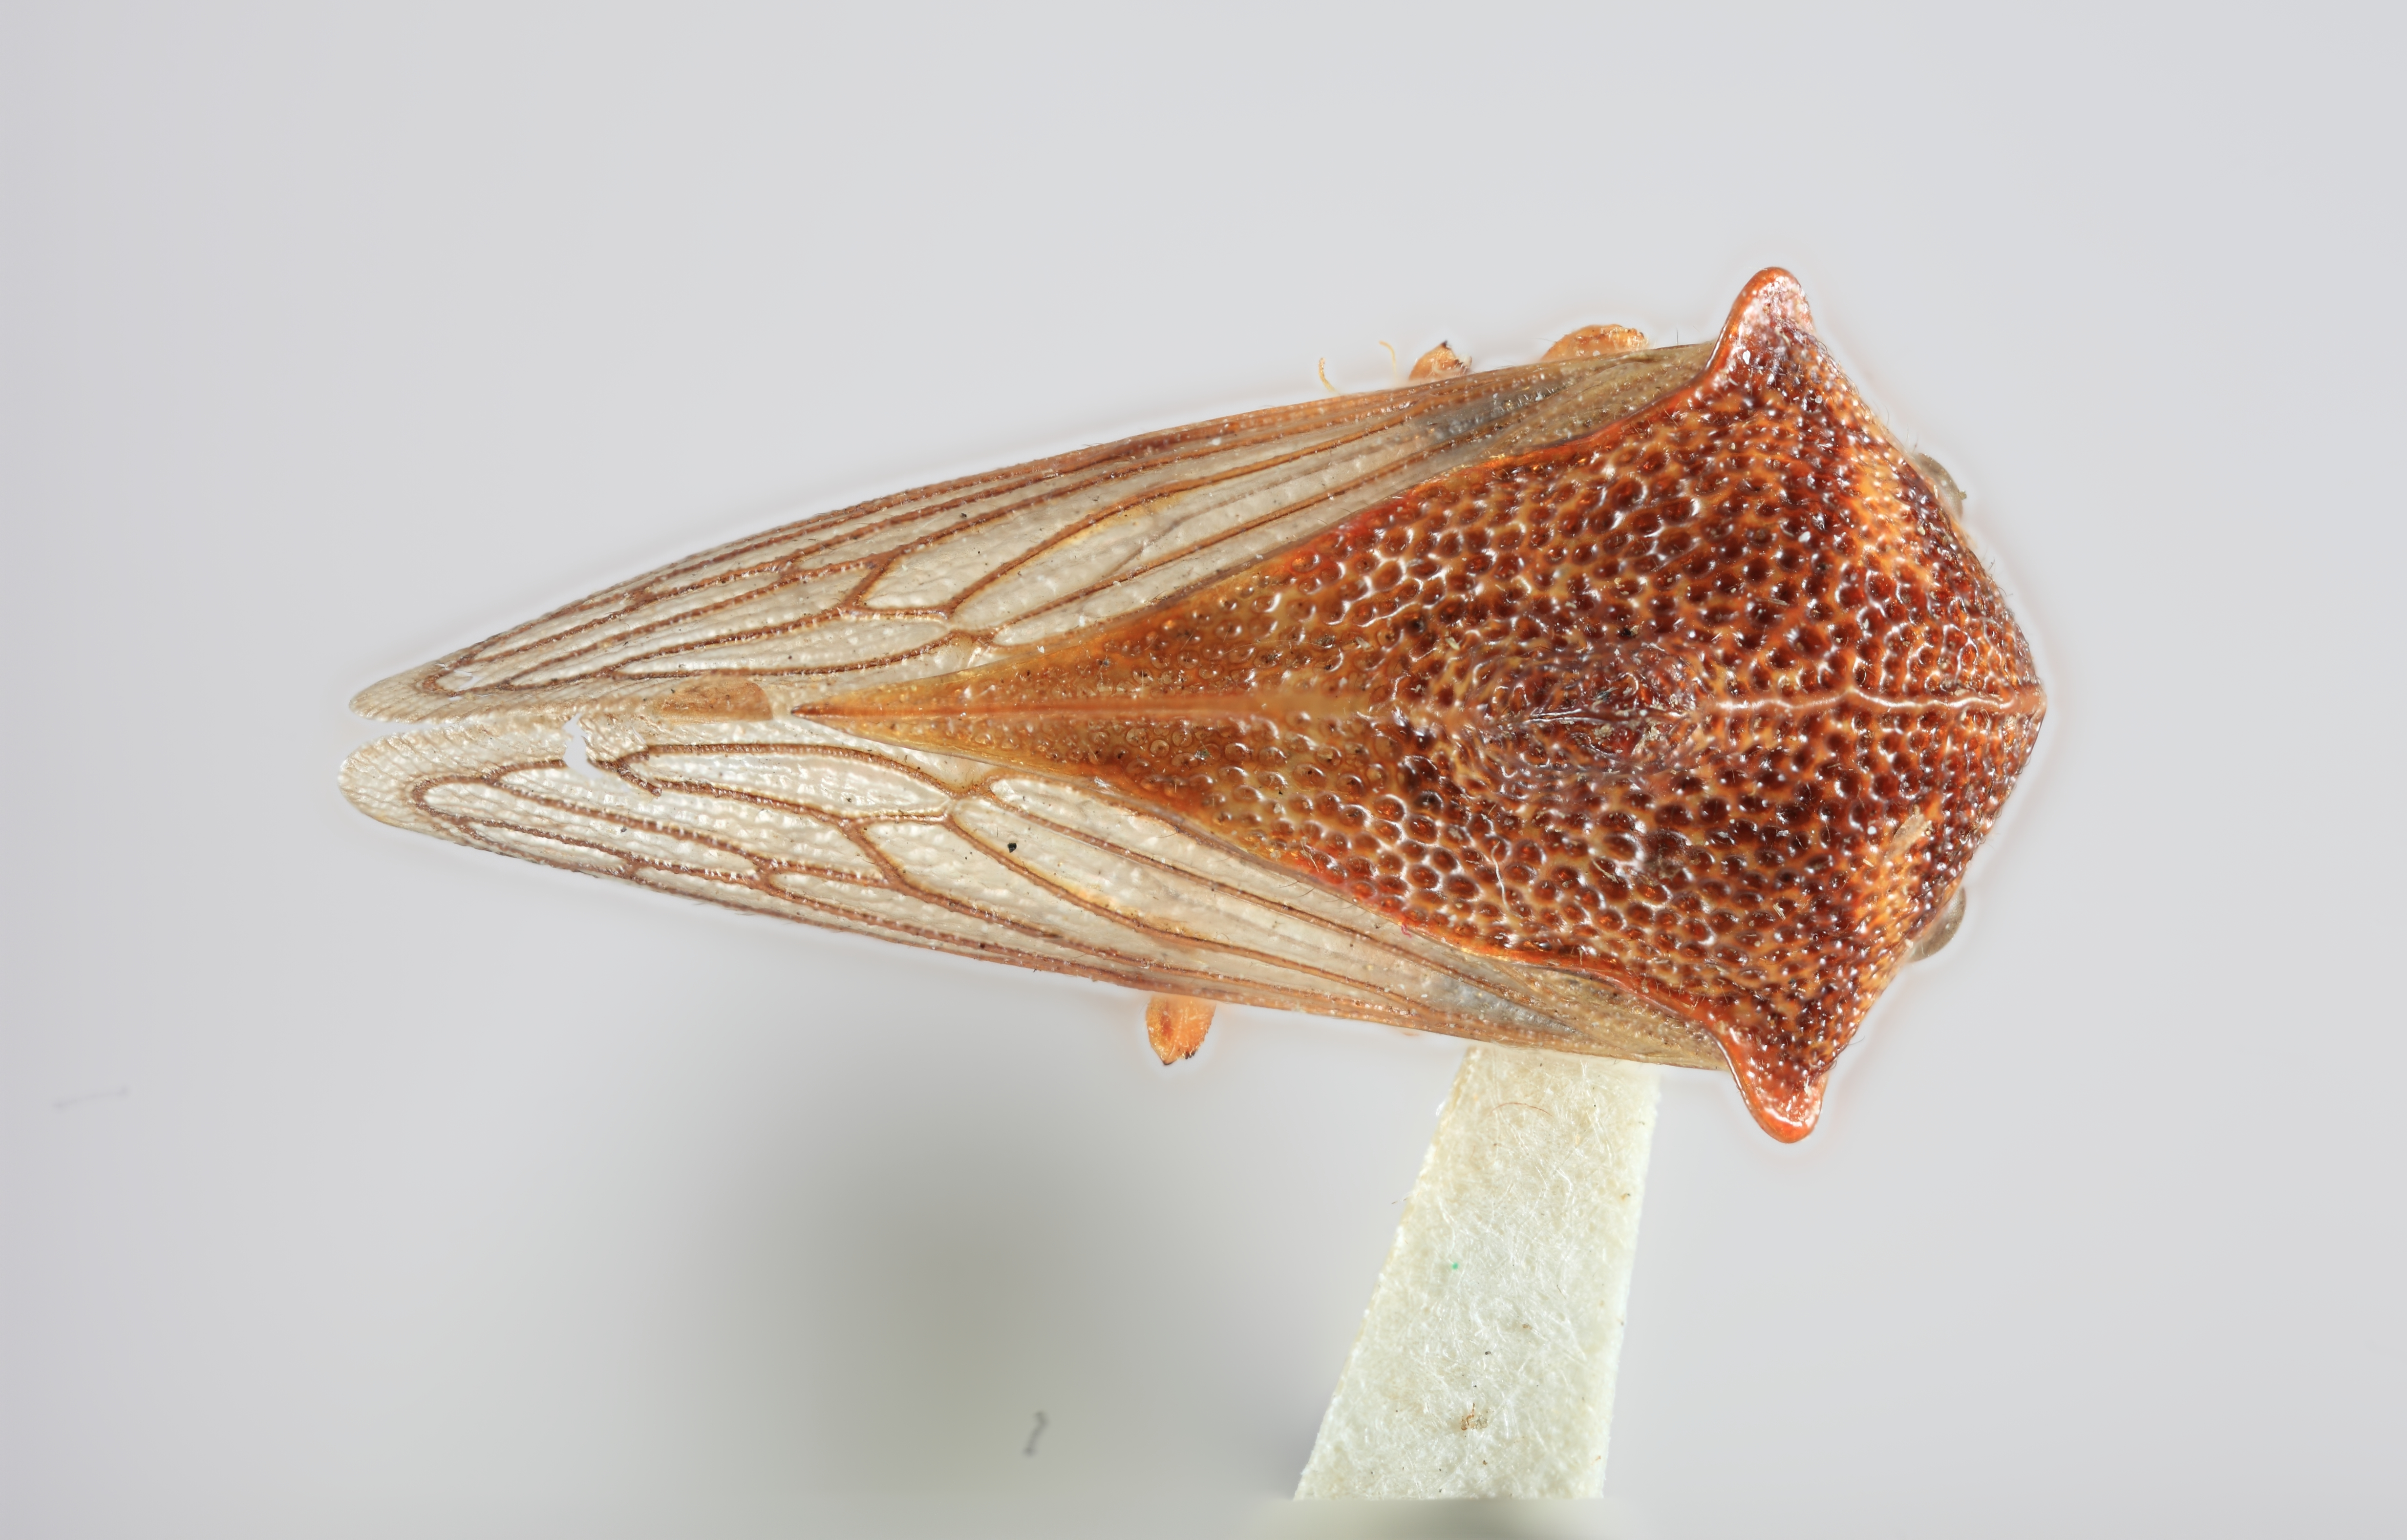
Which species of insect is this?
Ramosella thalli
